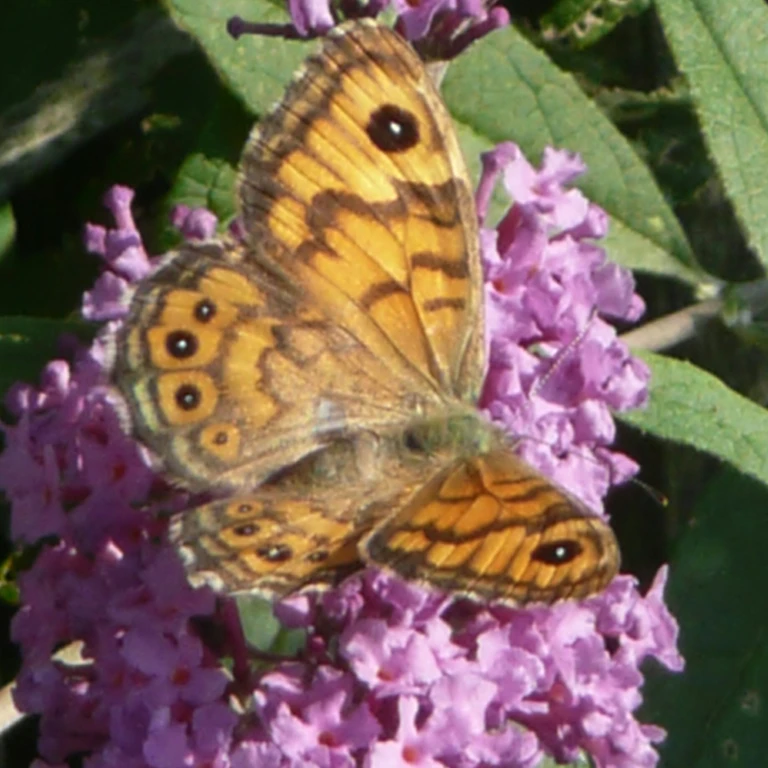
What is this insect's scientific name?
Lasiommata megera (also Pararge megera)
